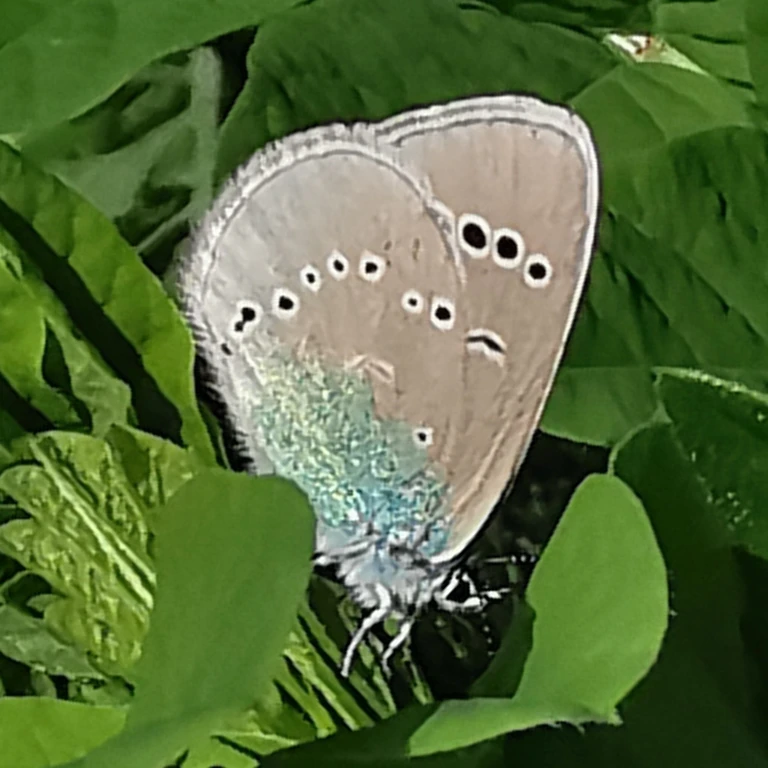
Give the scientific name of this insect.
Glaucopsyche alexis
